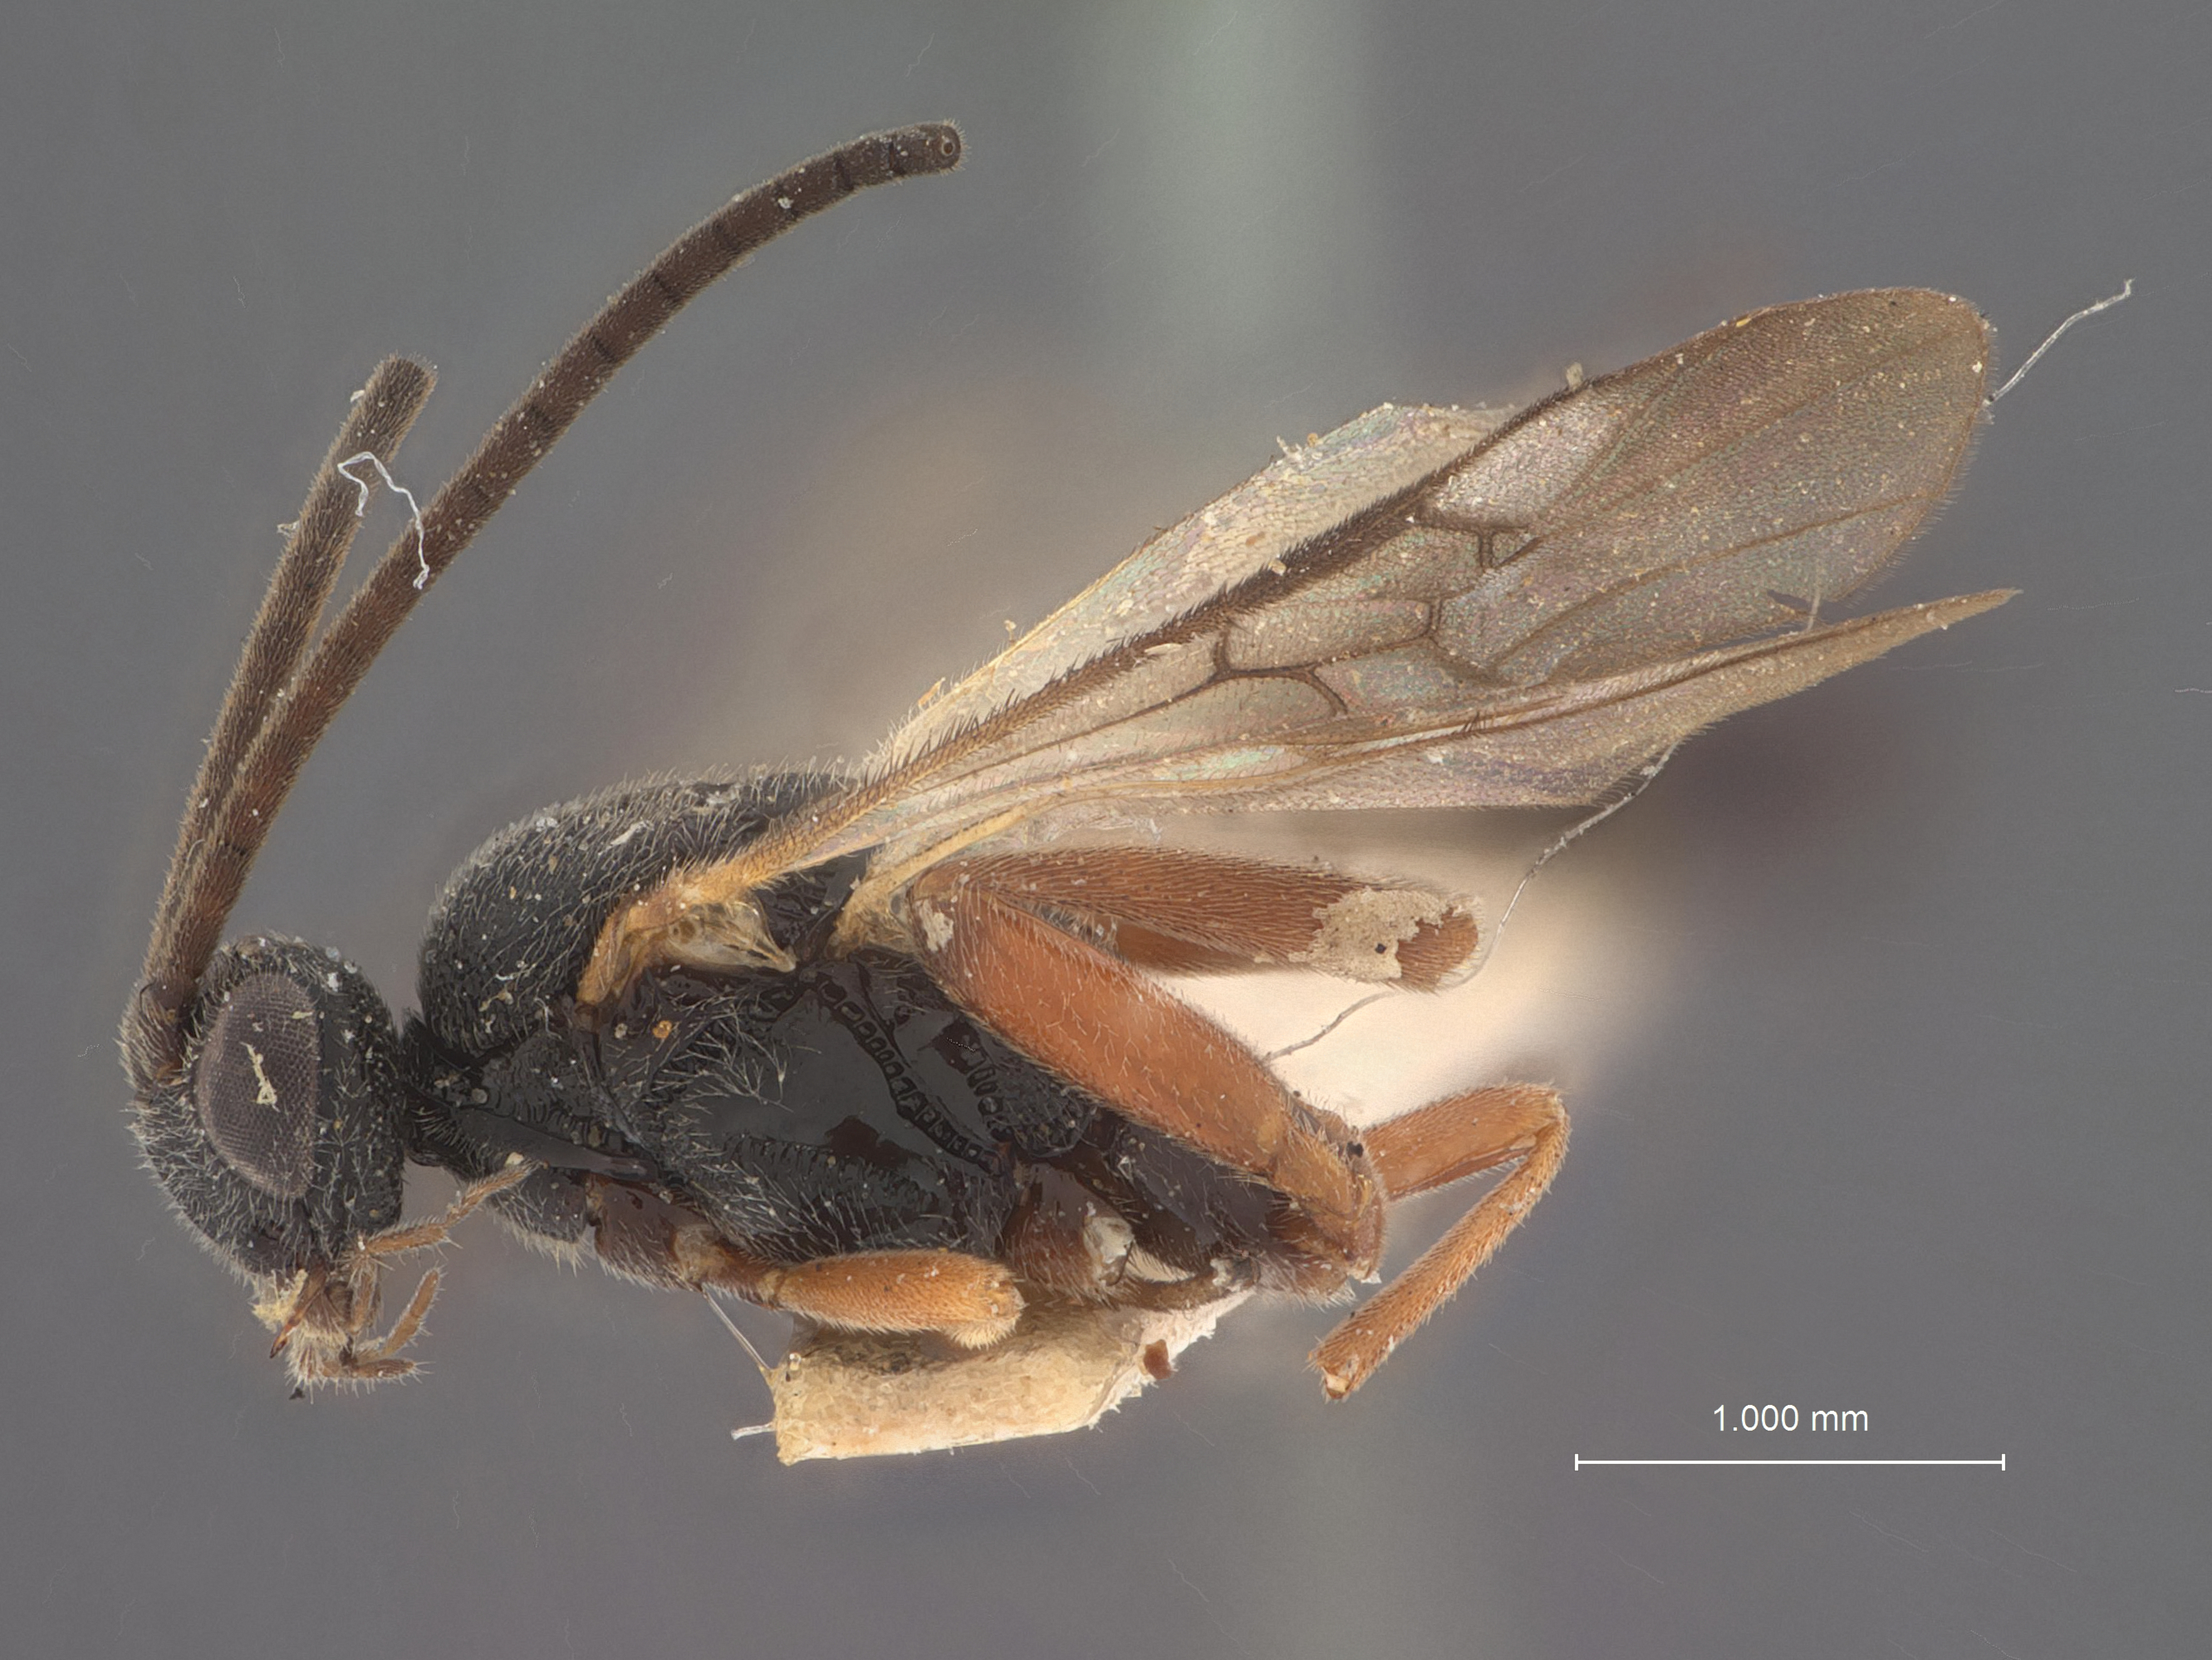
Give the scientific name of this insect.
Microplitis perplexus
